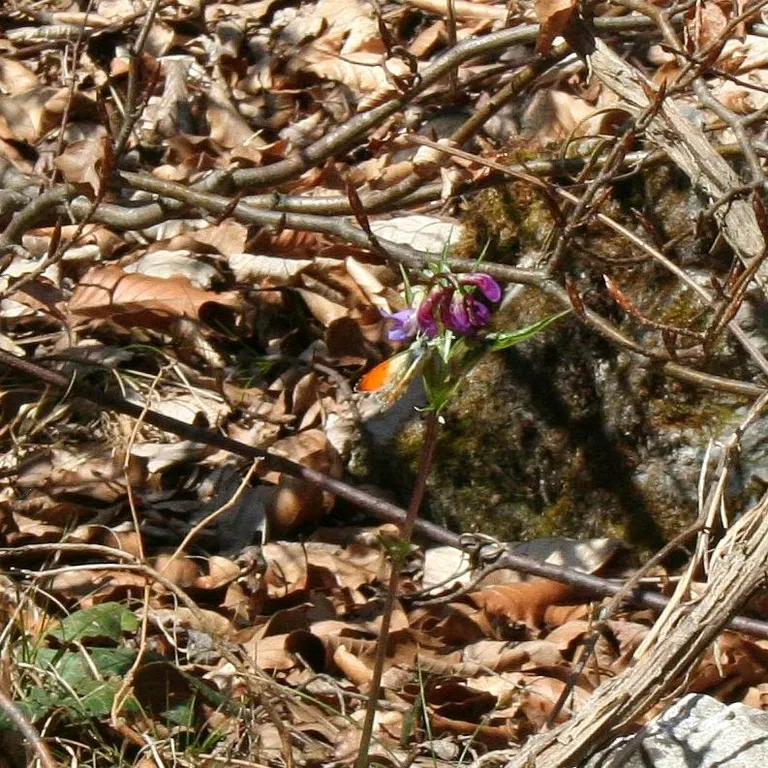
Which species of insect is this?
Anthocharis cardamines
